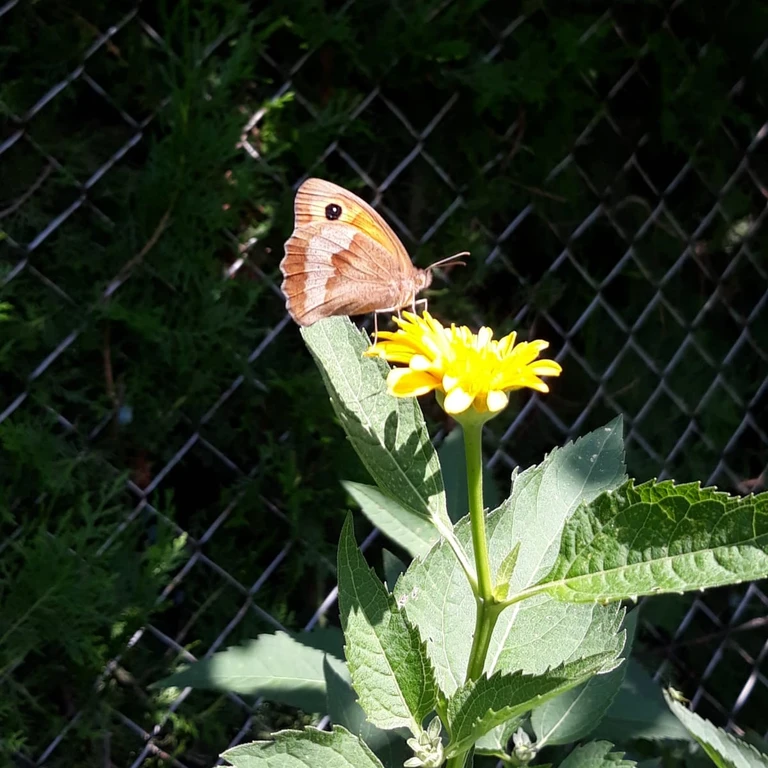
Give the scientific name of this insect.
Maniola jurtina
